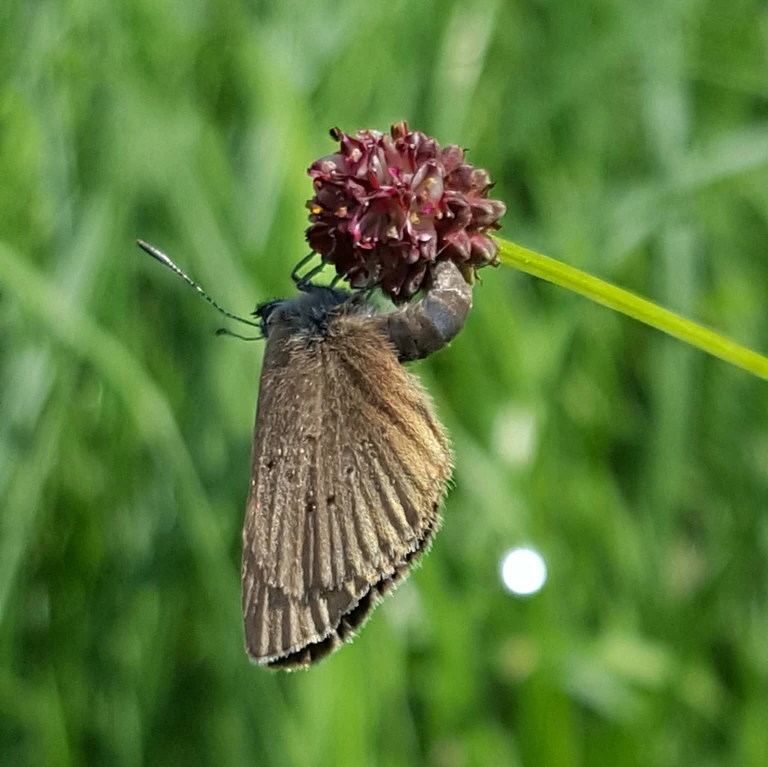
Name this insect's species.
Phengaris nausithous (also Maculinea nausithous)
